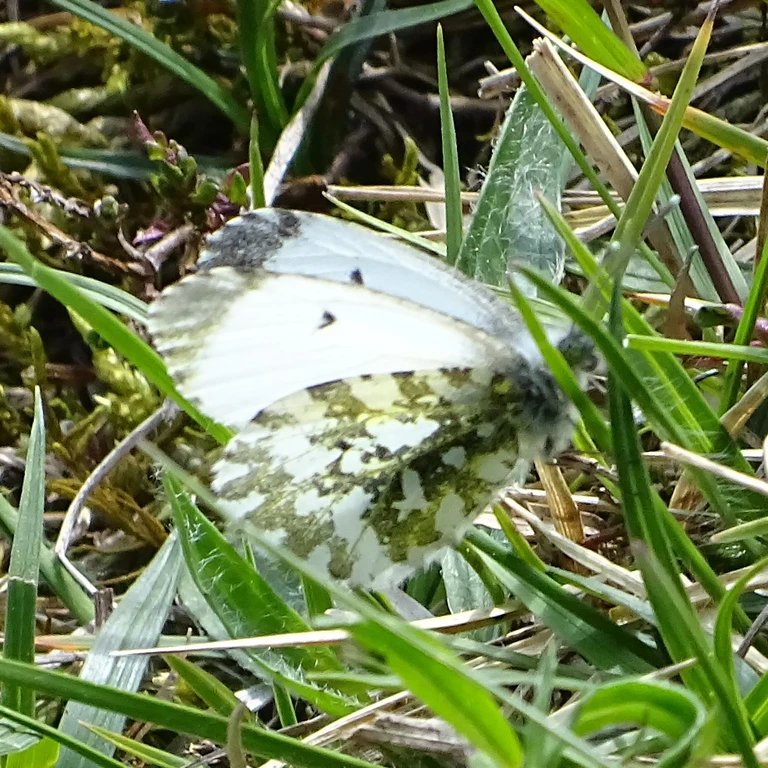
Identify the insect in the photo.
Anthocharis cardamines
